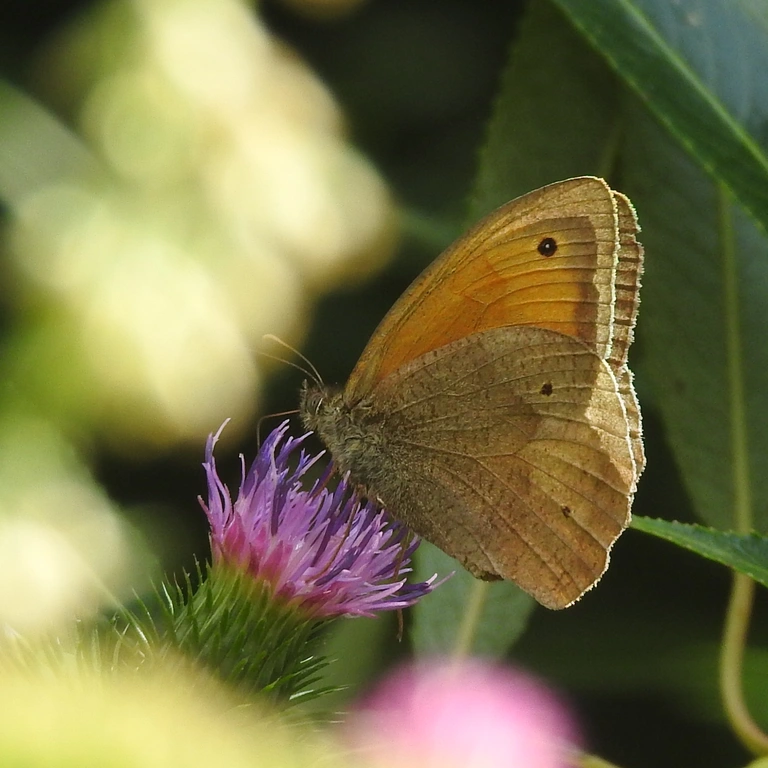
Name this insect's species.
Maniola jurtina
